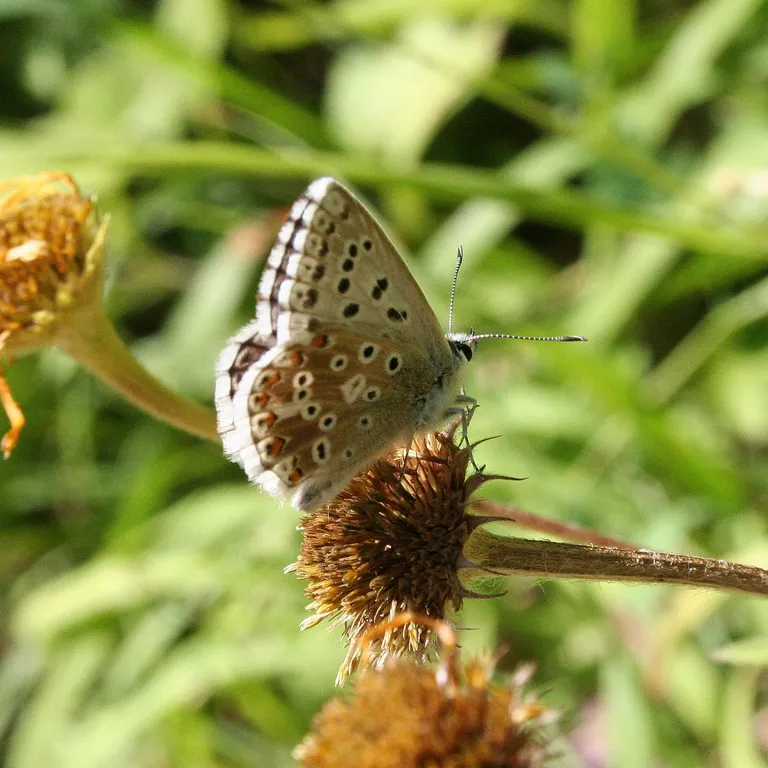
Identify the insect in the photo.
Lysandra coridon
